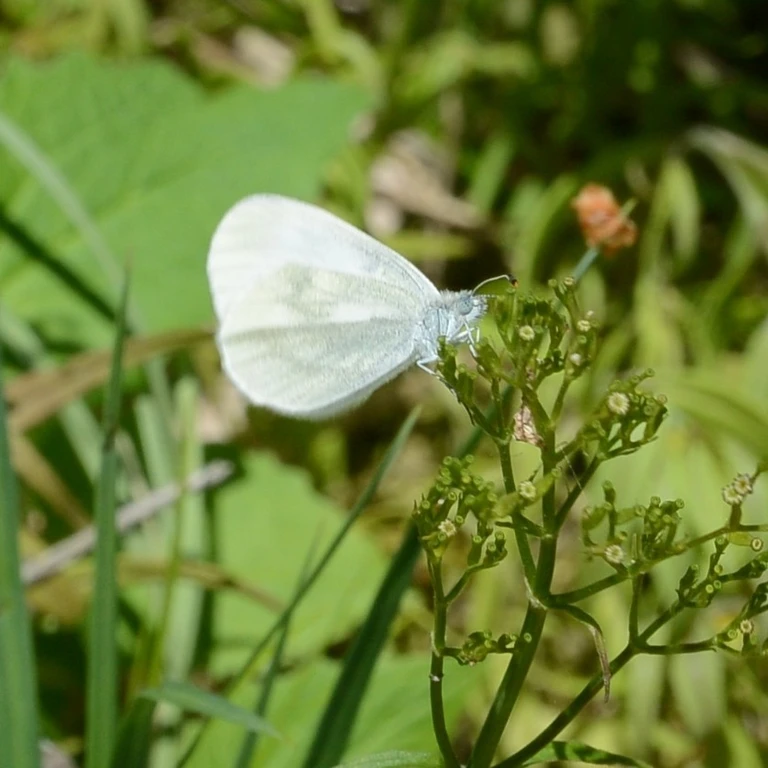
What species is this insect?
Leptidea sinapis/juvernica
